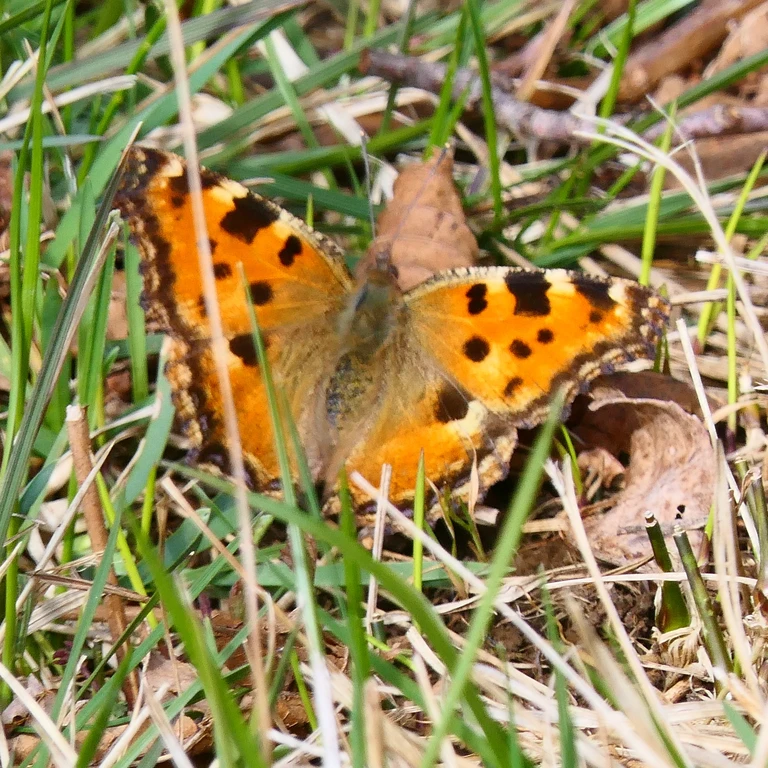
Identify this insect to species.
Nymphalis polychloros
